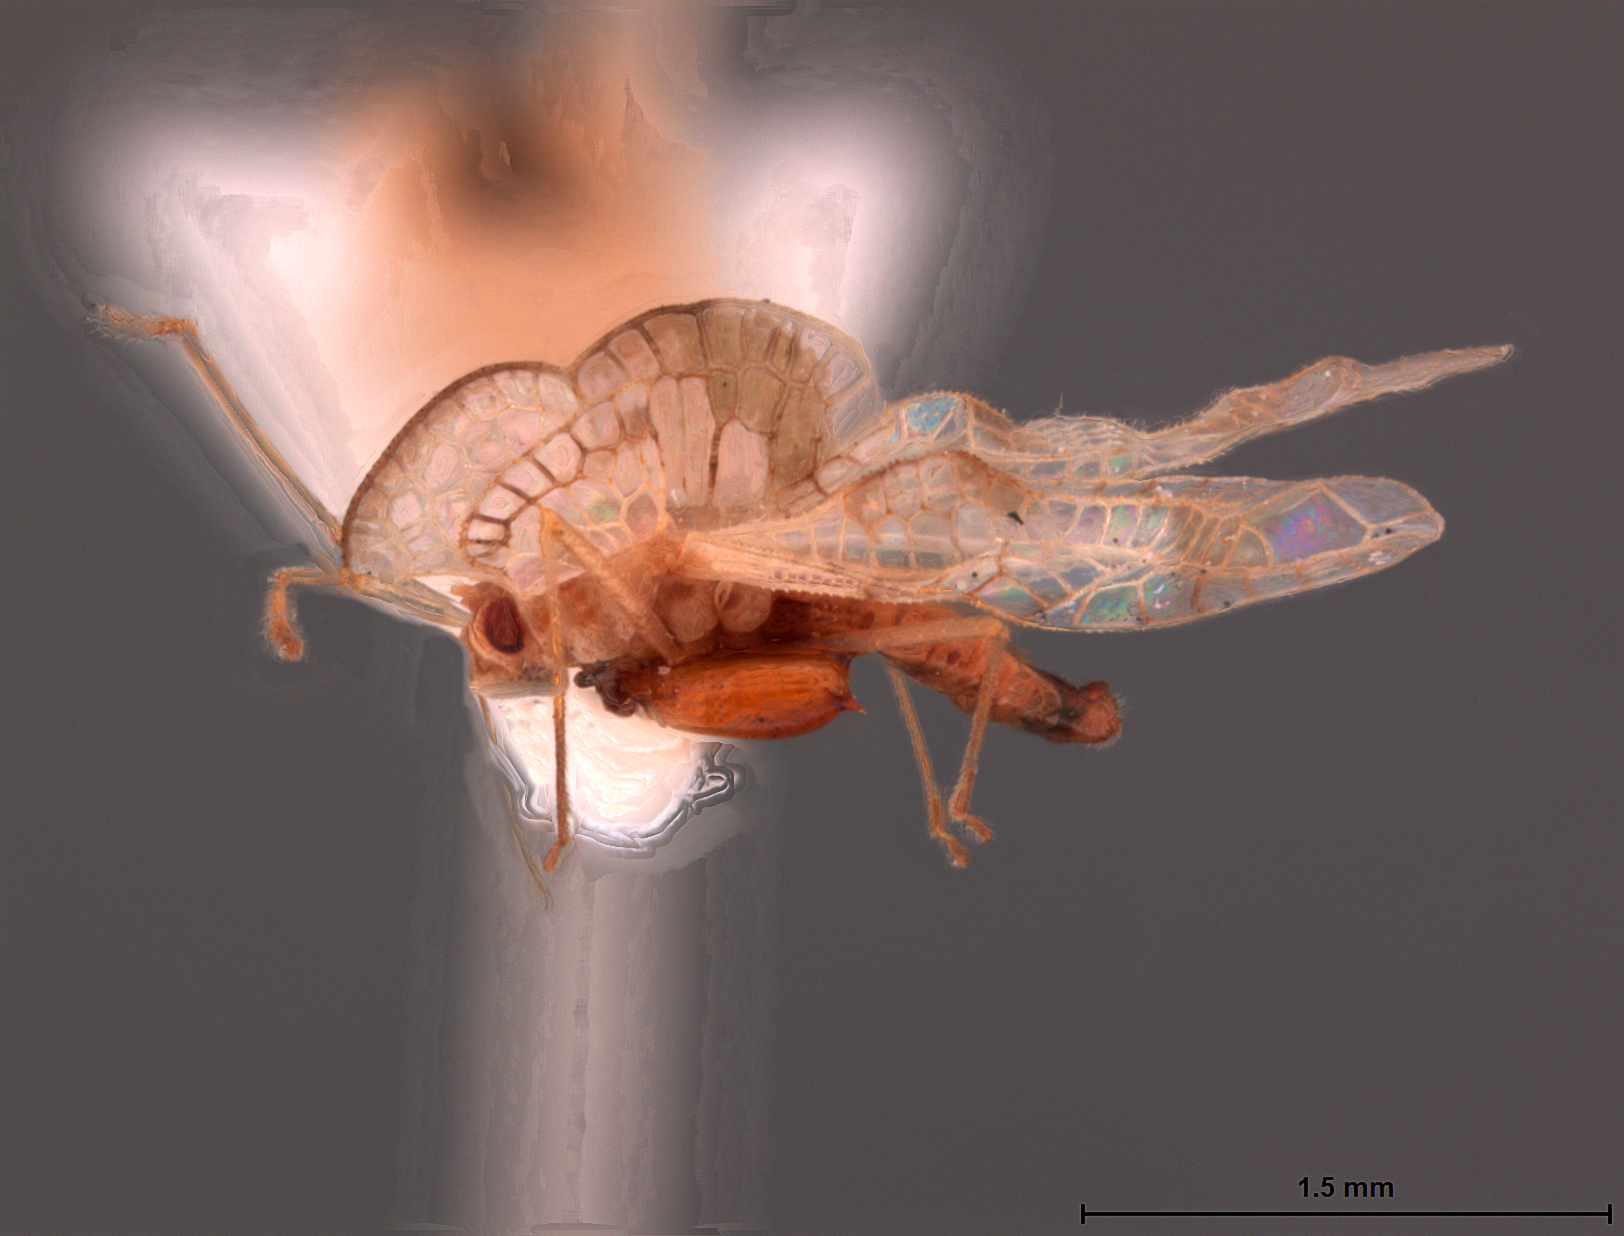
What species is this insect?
Stephanitis nitoris
